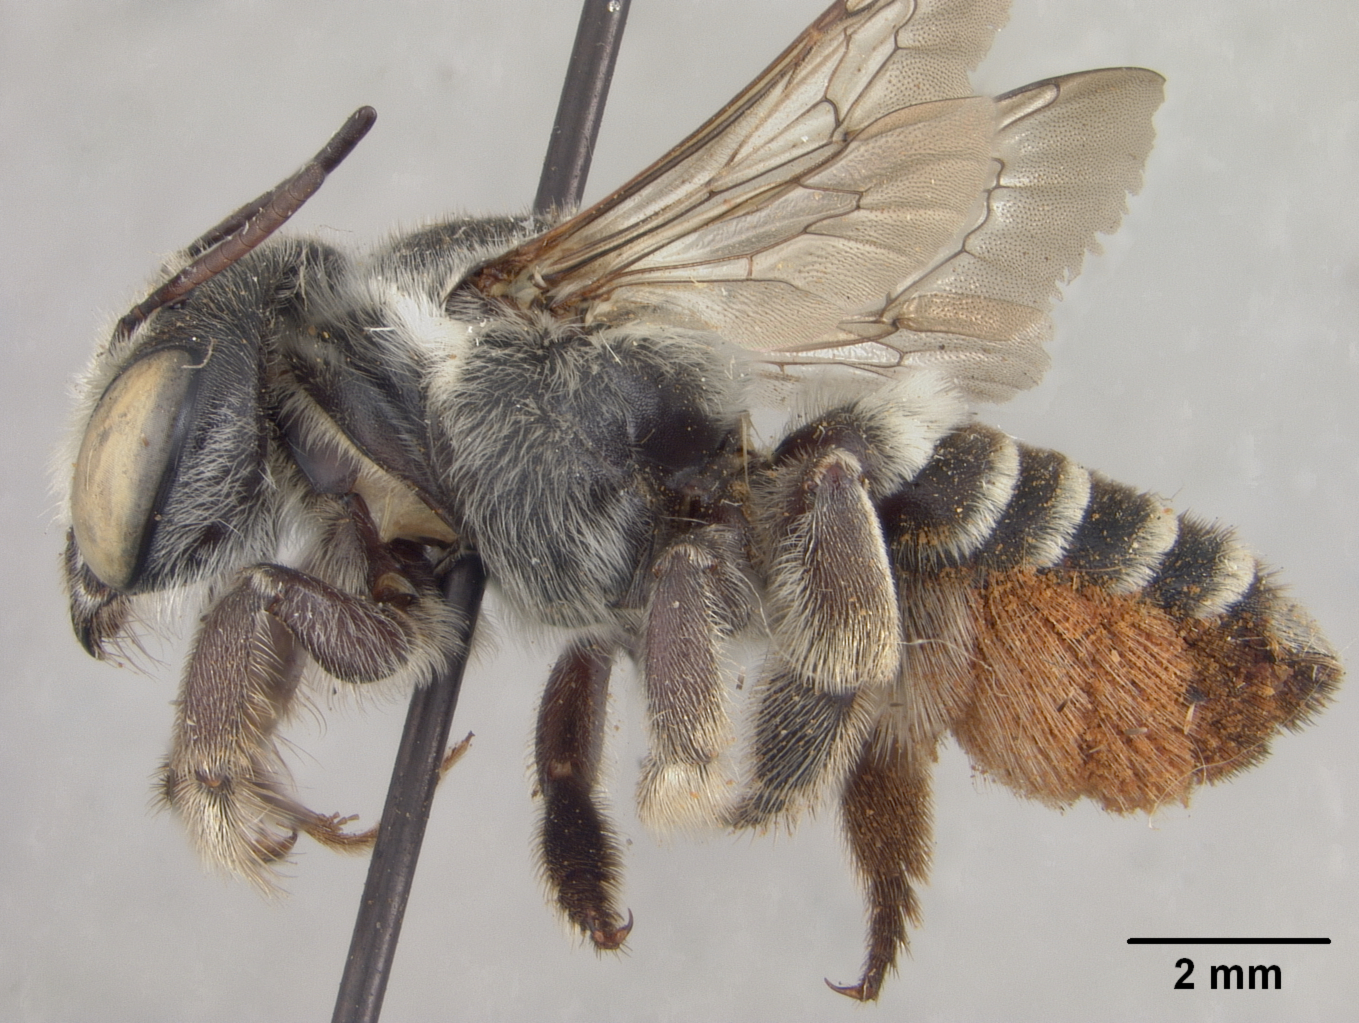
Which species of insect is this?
Megachile parksi
